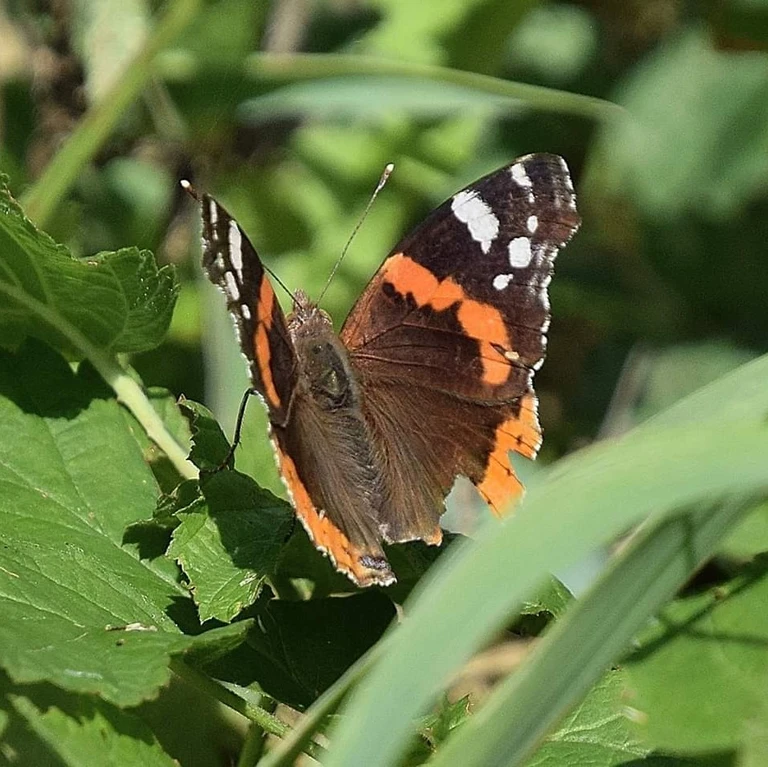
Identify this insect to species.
Vanessa atalanta
